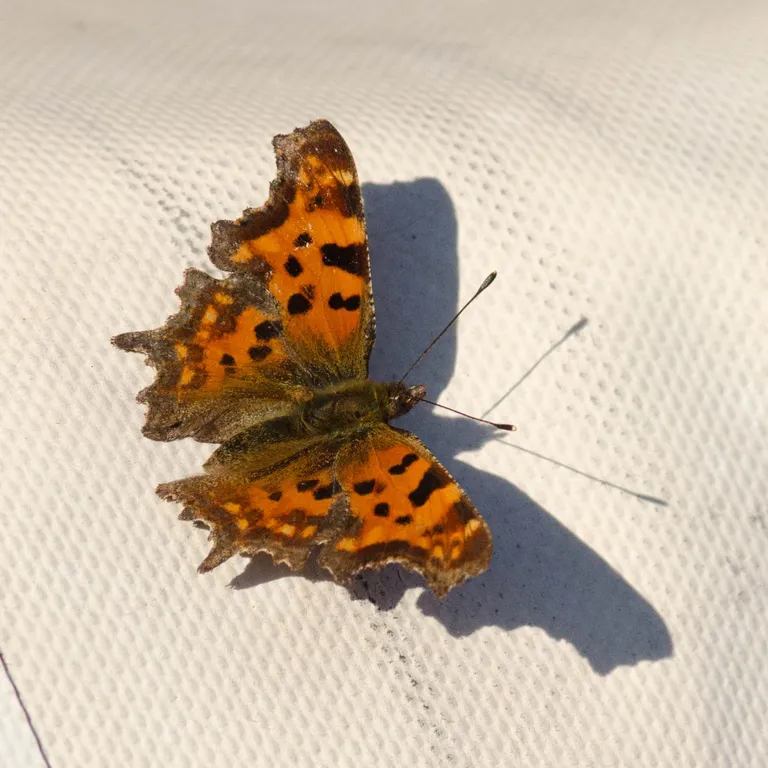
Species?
Polygonia c-album
